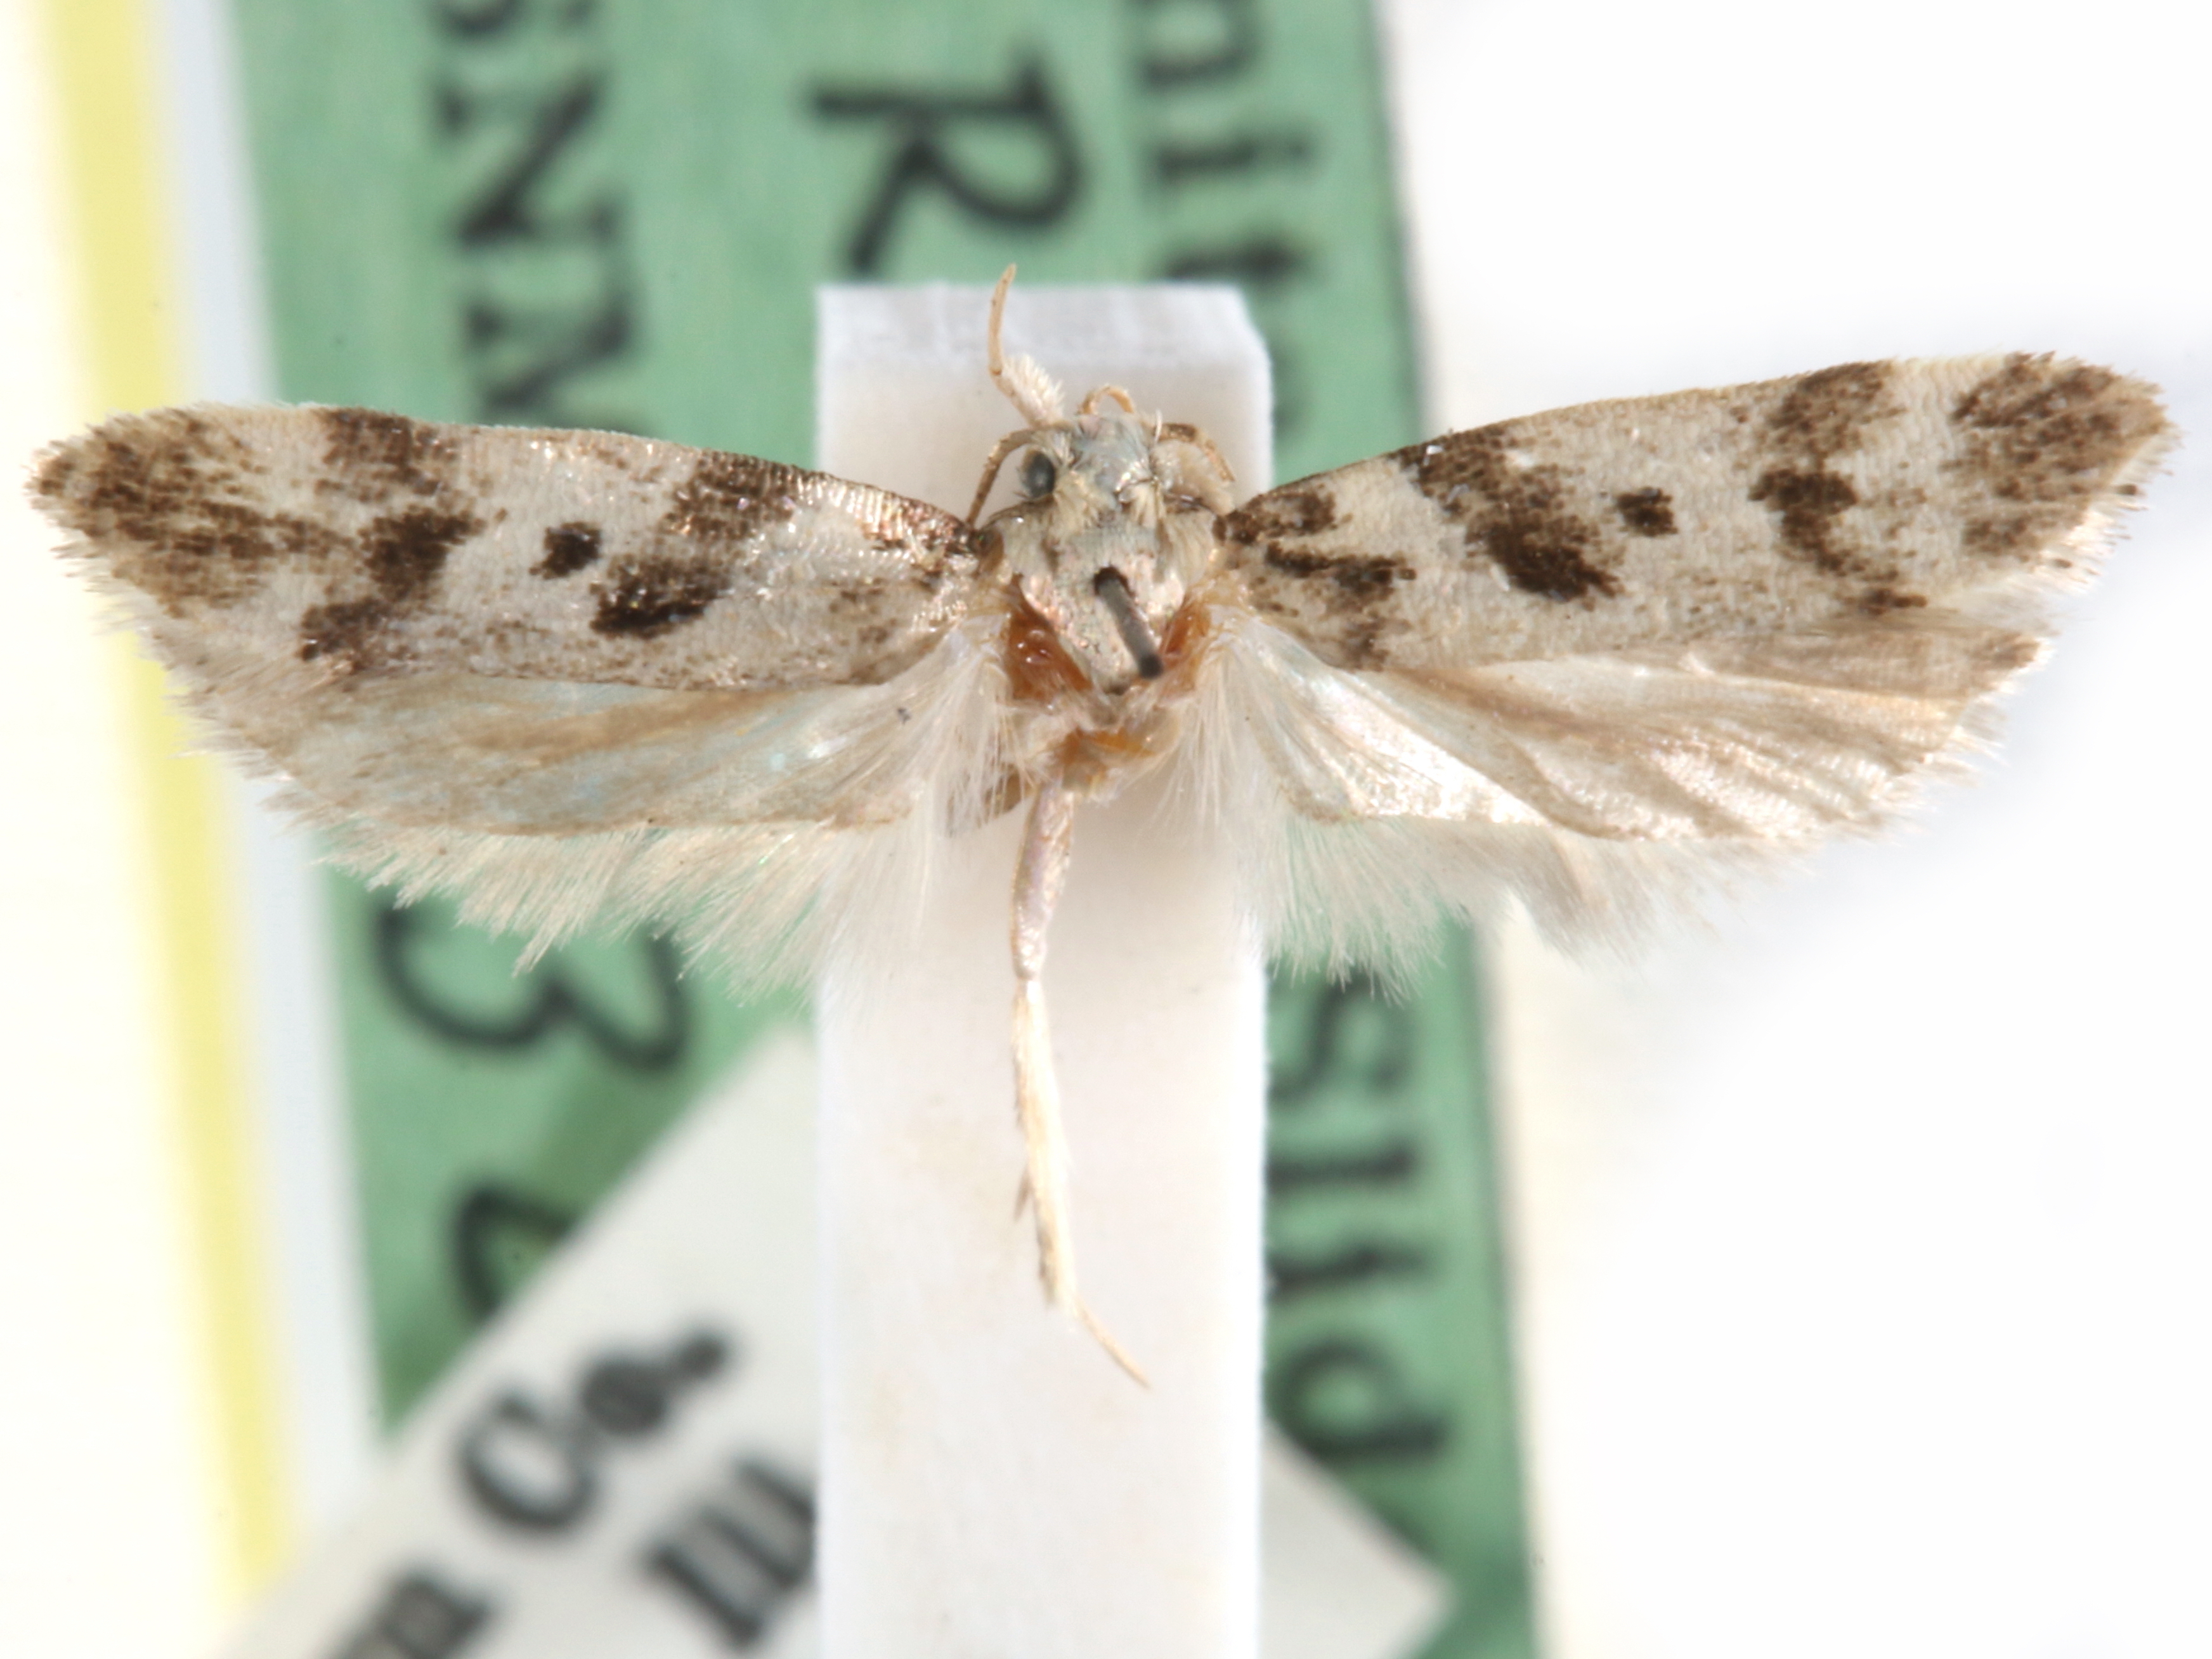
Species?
Chionodes pseudofondella
